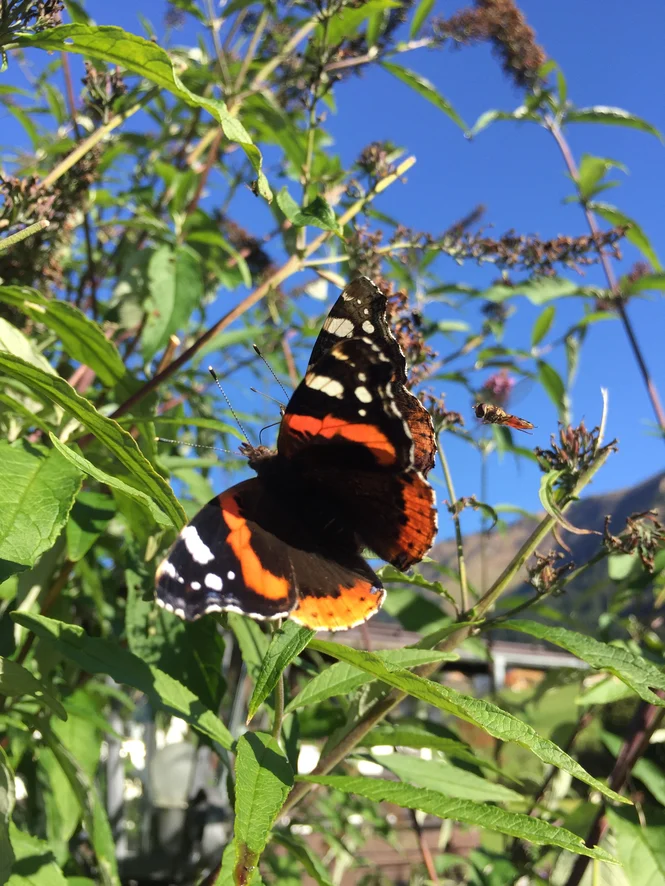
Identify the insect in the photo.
Vanessa atalanta
